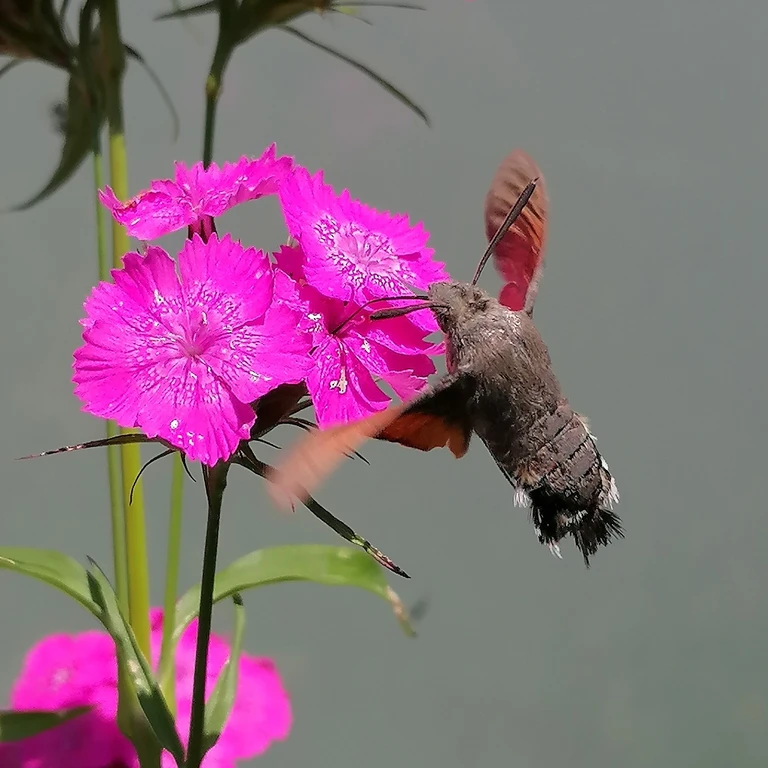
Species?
Macroglossum stellatarum
